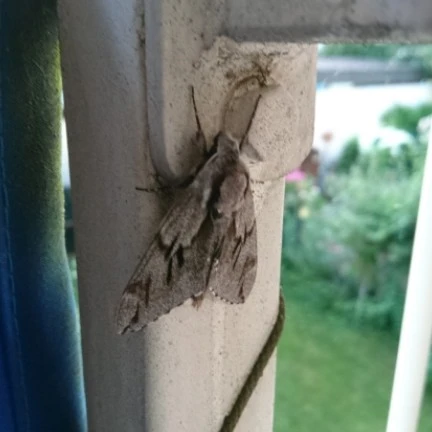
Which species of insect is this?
Sphinx pinastri
